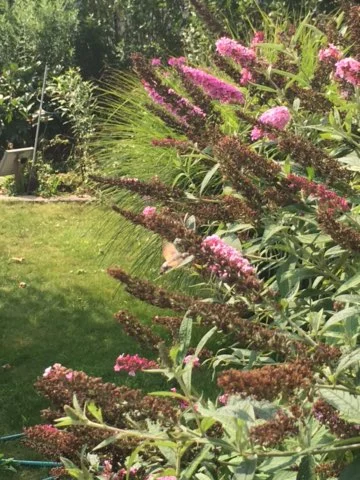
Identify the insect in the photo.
Macroglossum stellatarum
